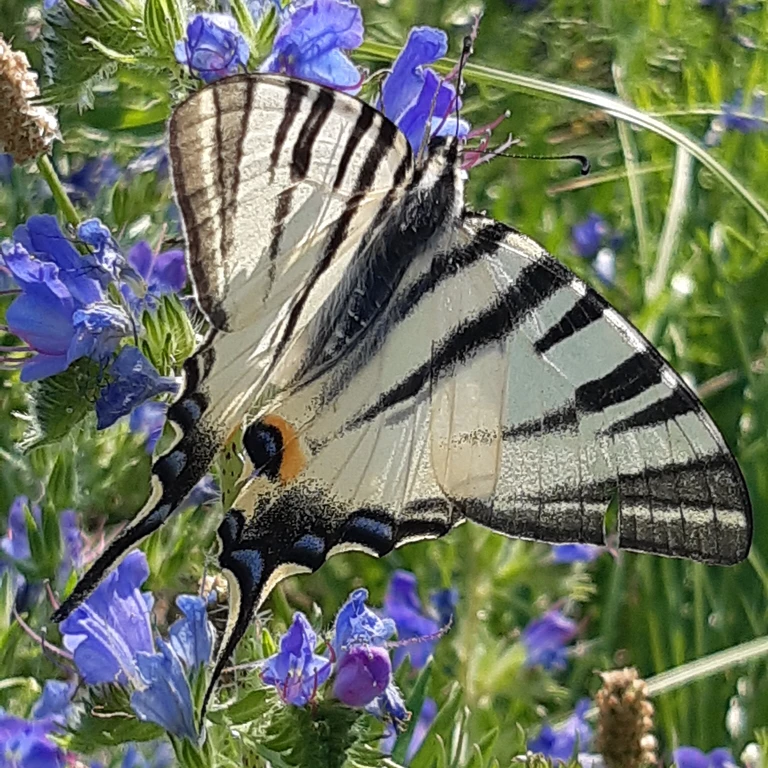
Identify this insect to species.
Iphiclides podalirius
